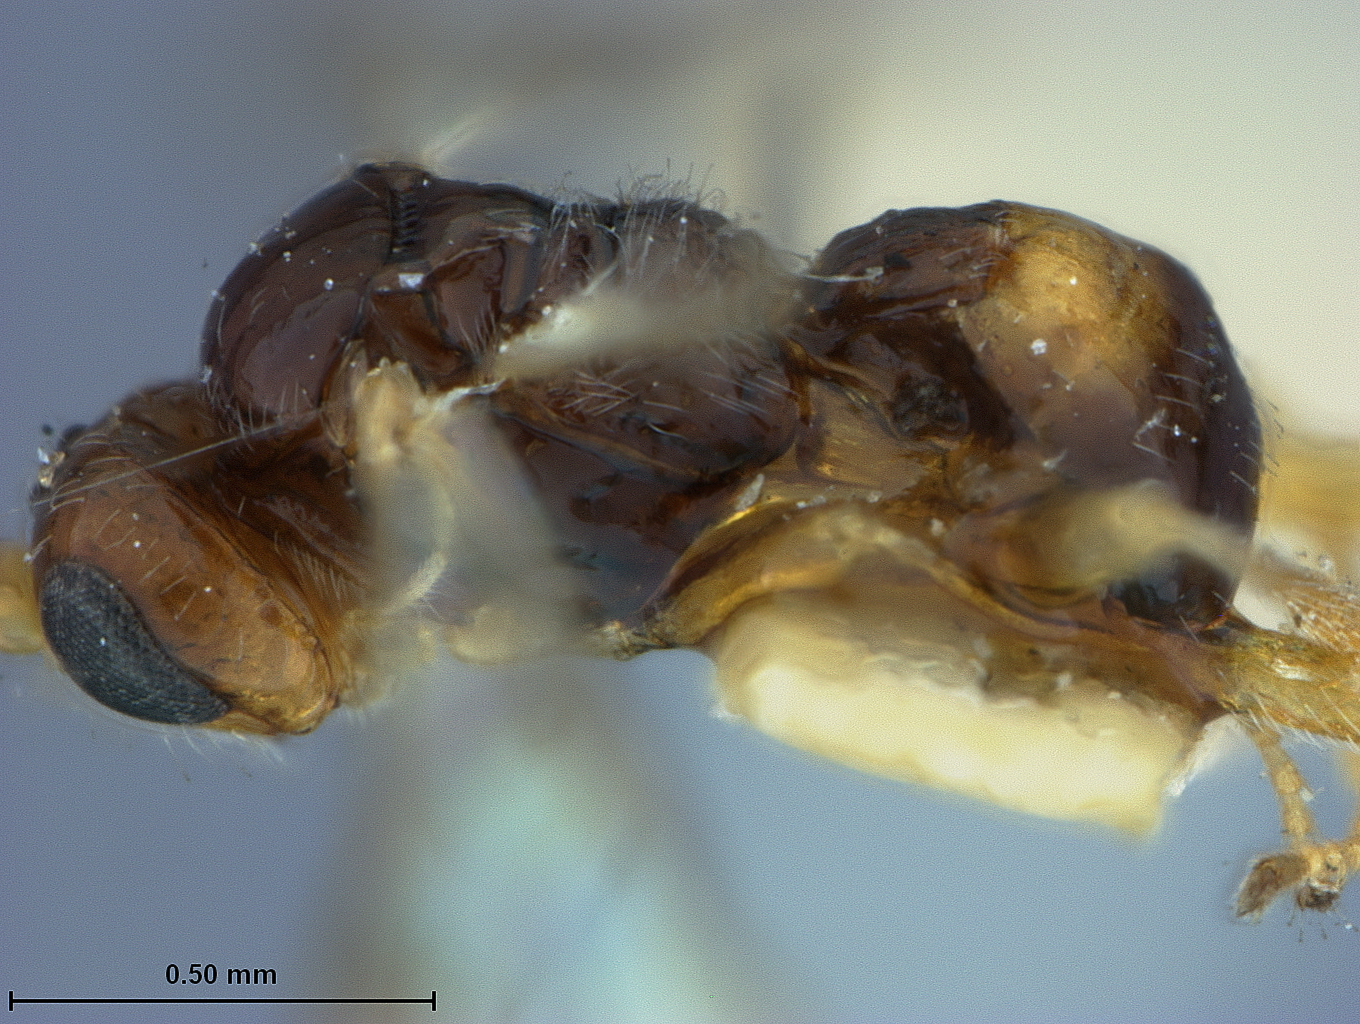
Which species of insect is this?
Rhyssalus oscinidis
